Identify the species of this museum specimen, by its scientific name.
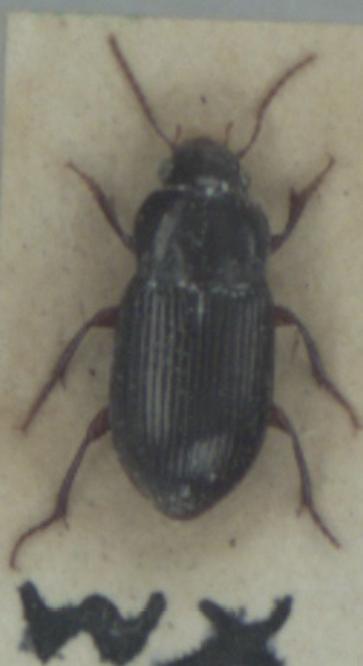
Amara apricaria
